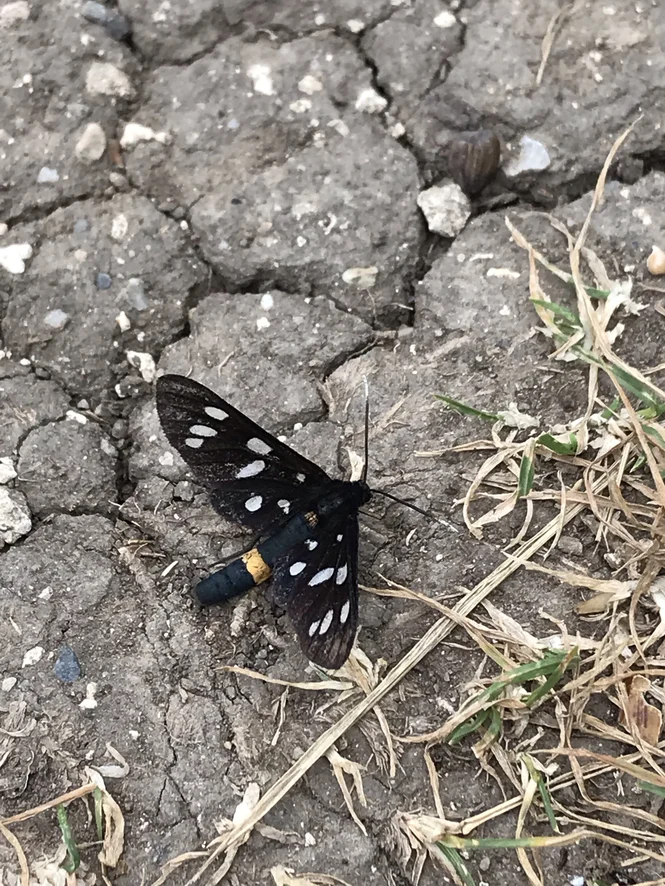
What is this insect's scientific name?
Amata phegea
